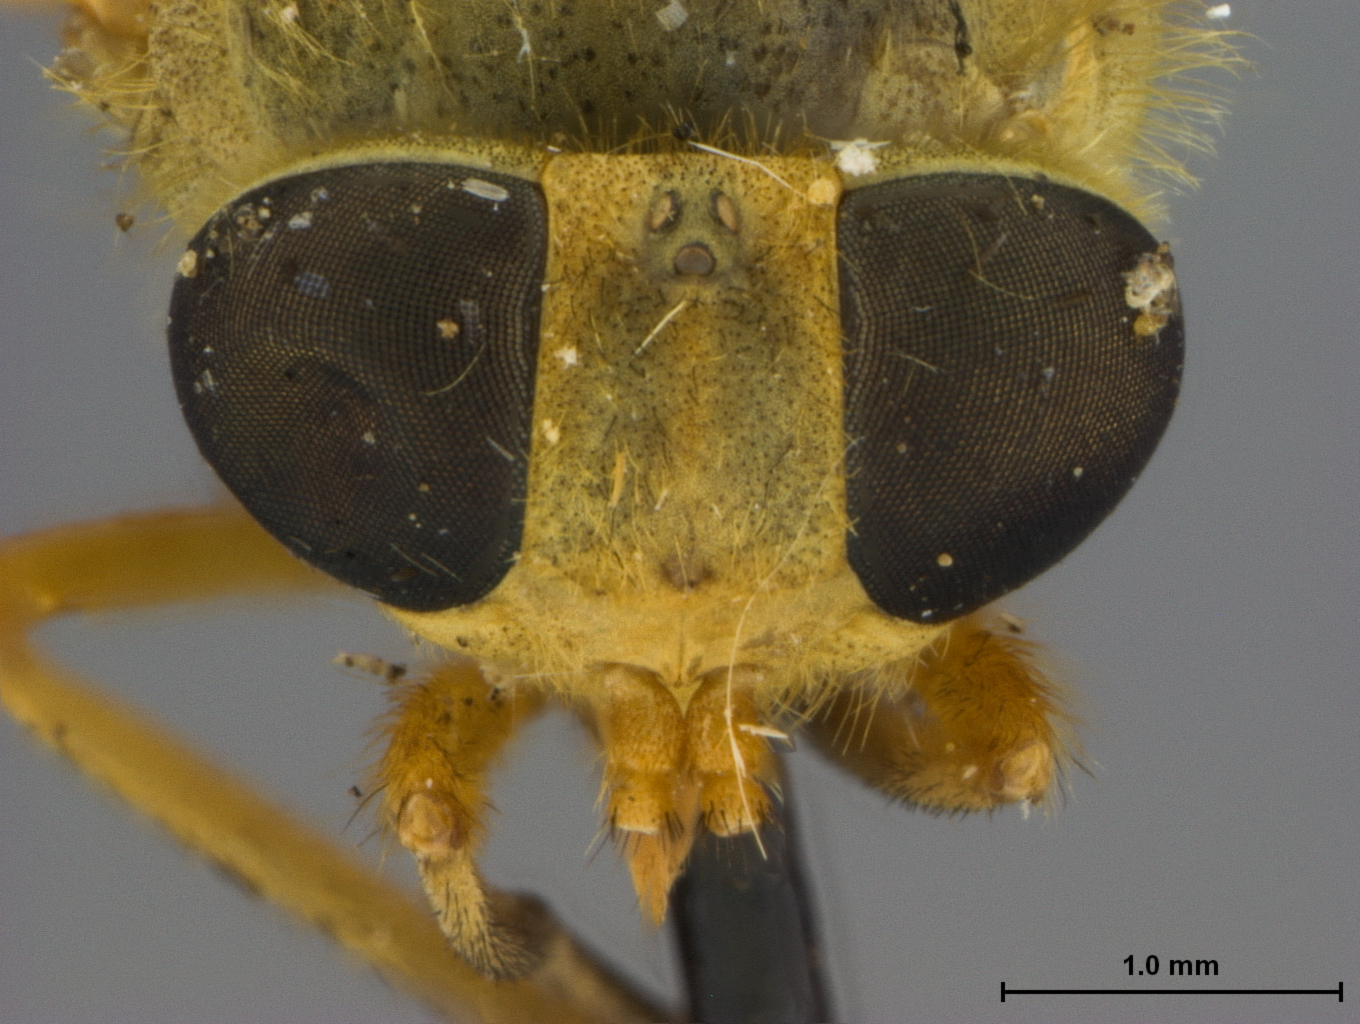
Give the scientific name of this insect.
Silvius suifui
